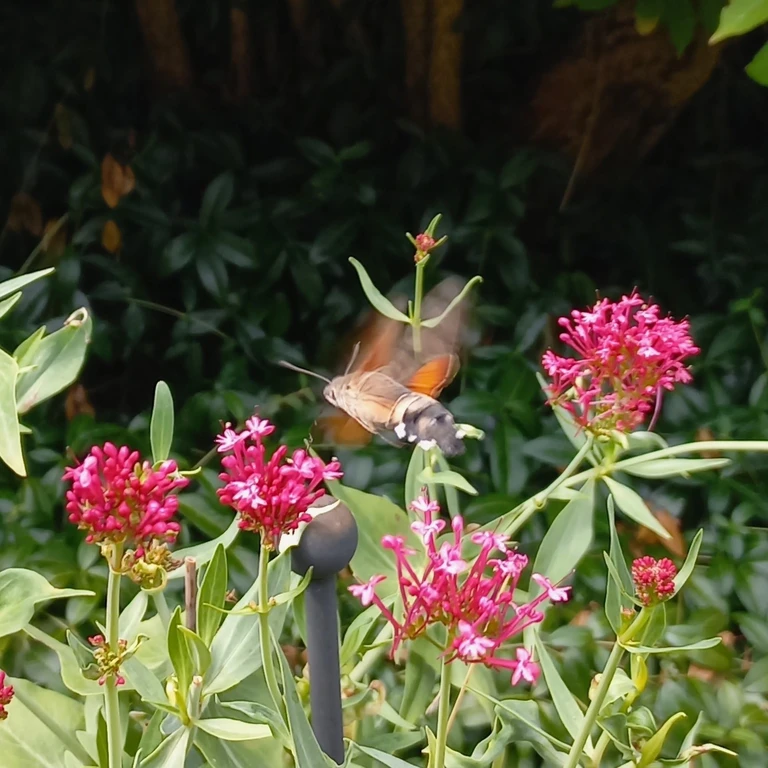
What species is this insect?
Macroglossum stellatarum
